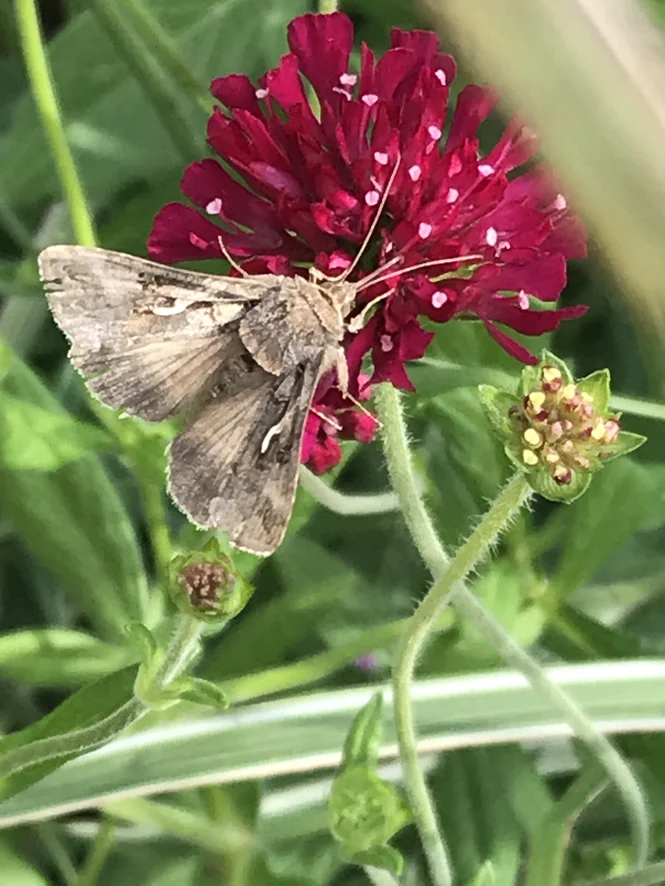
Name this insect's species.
Autographa gamma
